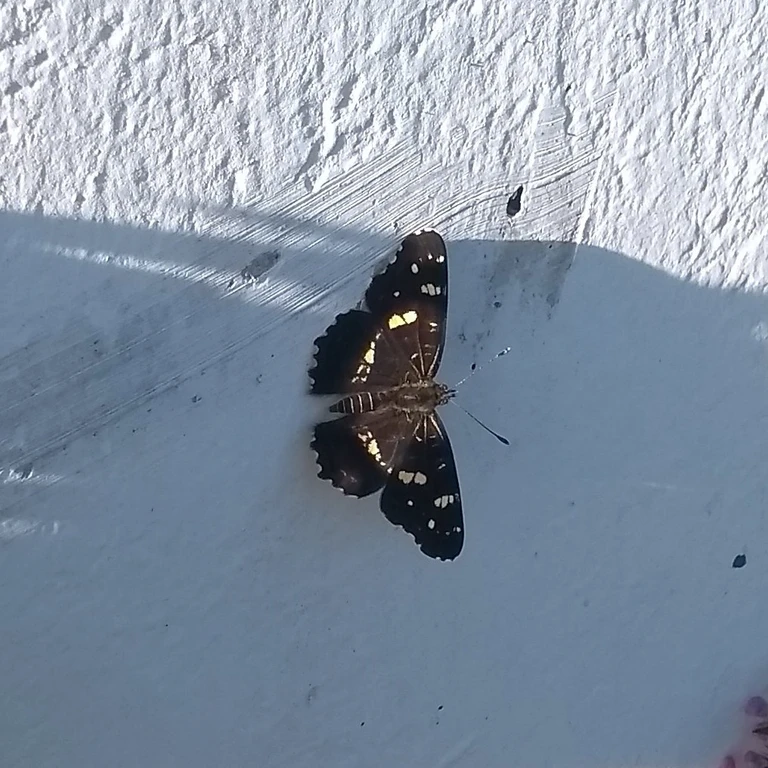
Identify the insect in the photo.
Araschnia levana
